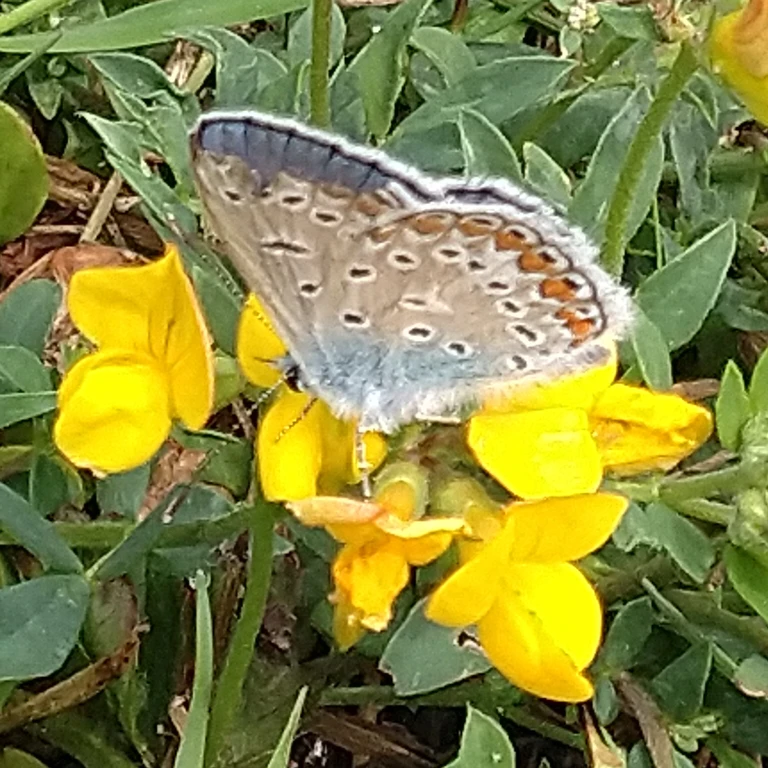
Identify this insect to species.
Polyommatus icarus
